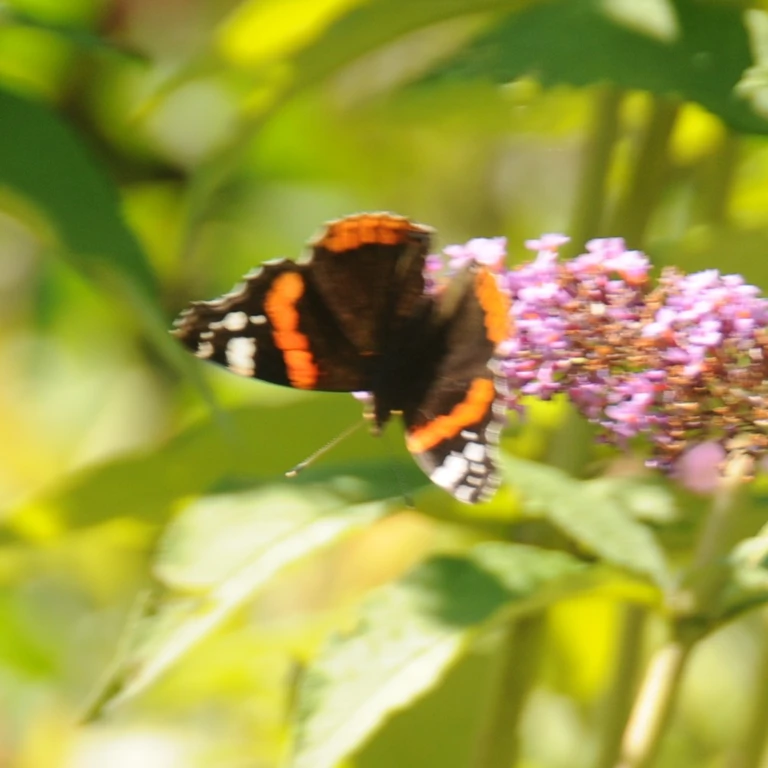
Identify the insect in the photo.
Vanessa atalanta
